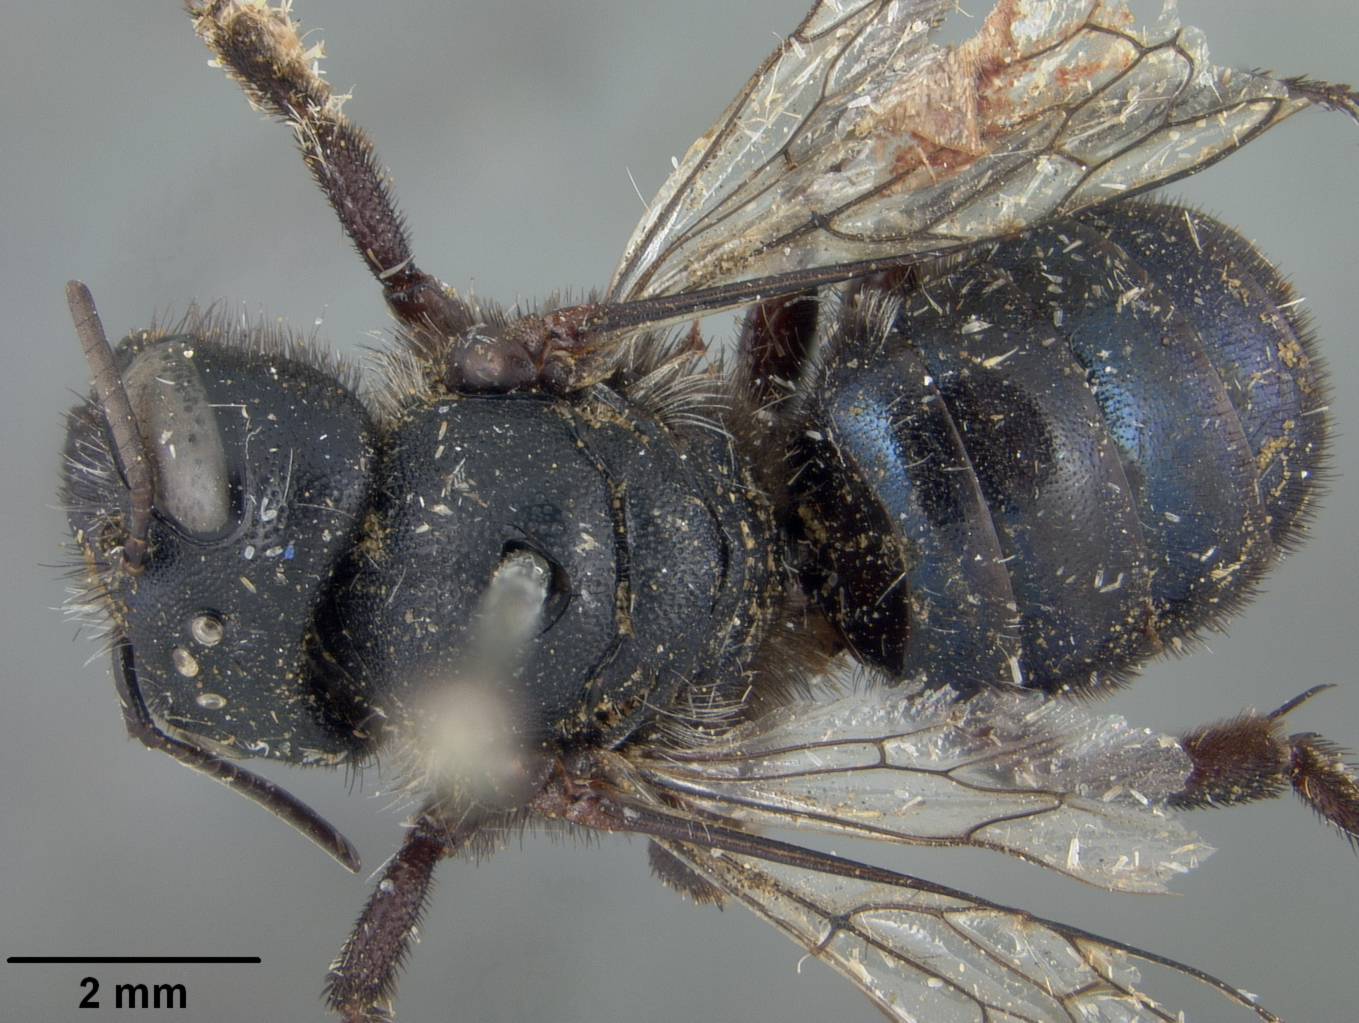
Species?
Osmia grinnelli
